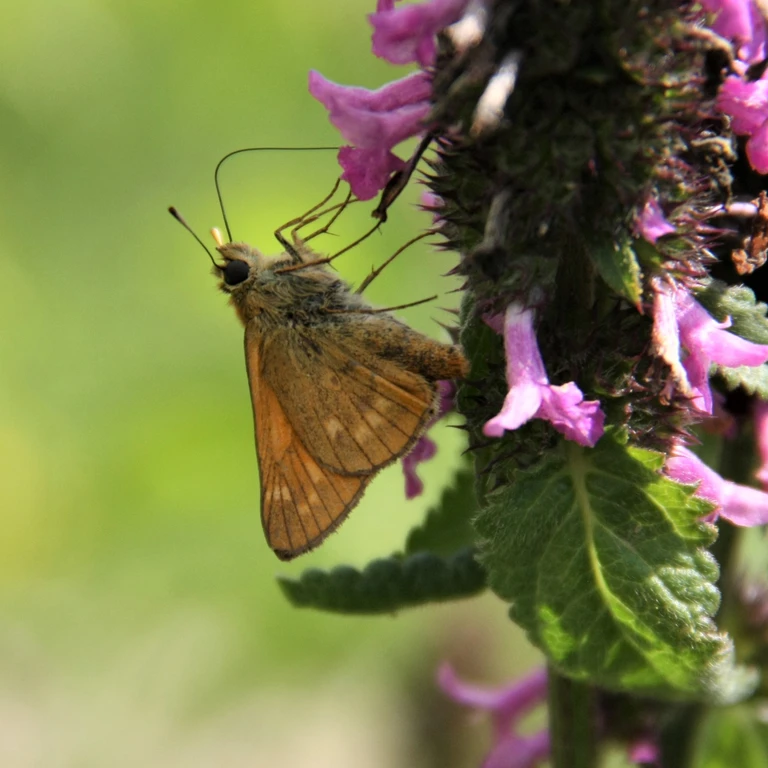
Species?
Ochlodes sylvanus (also Ochlodes venata)
